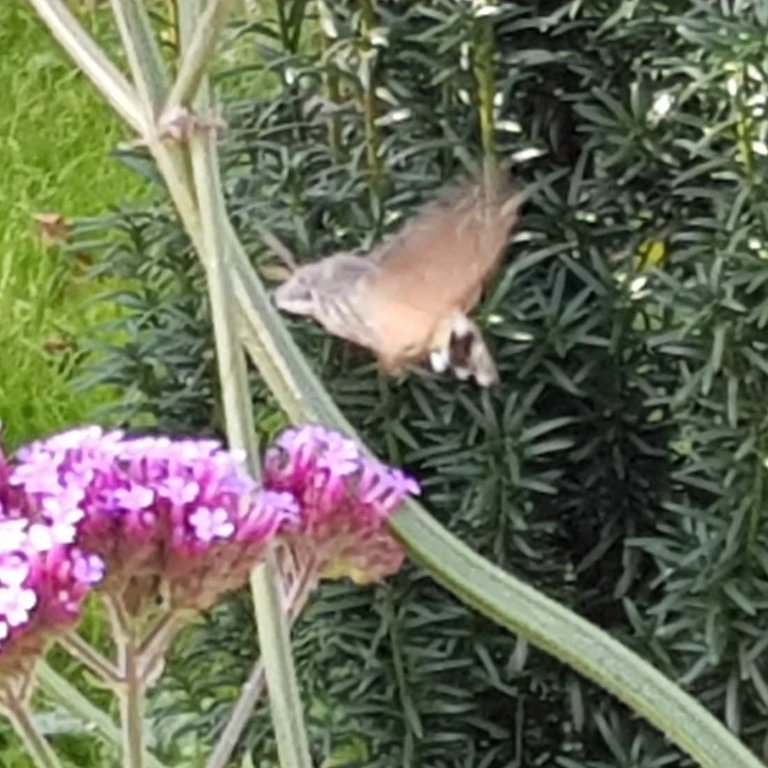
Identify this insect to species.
Macroglossum stellatarum
